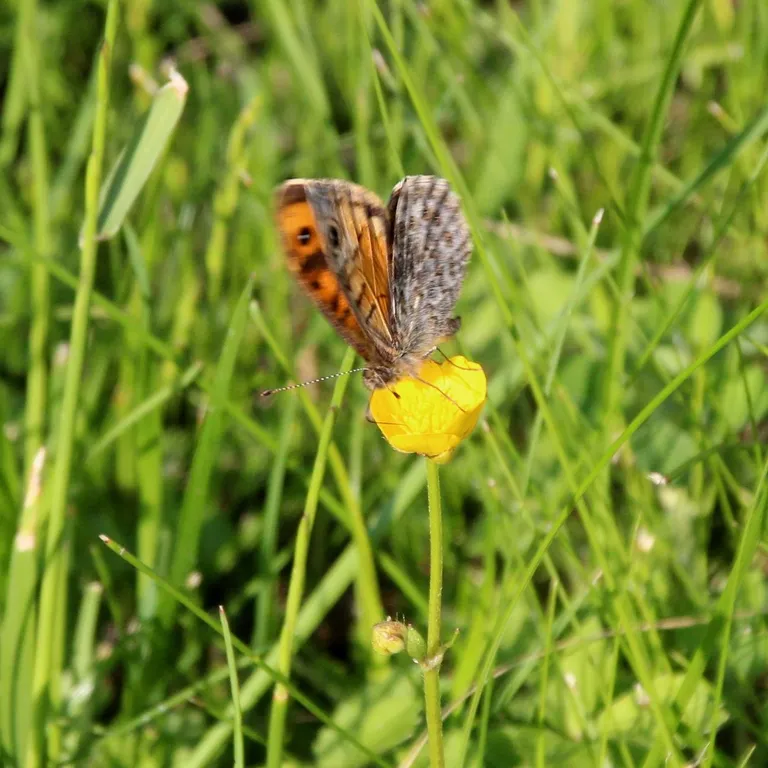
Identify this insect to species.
Lasiommata megera (also Pararge megera)
